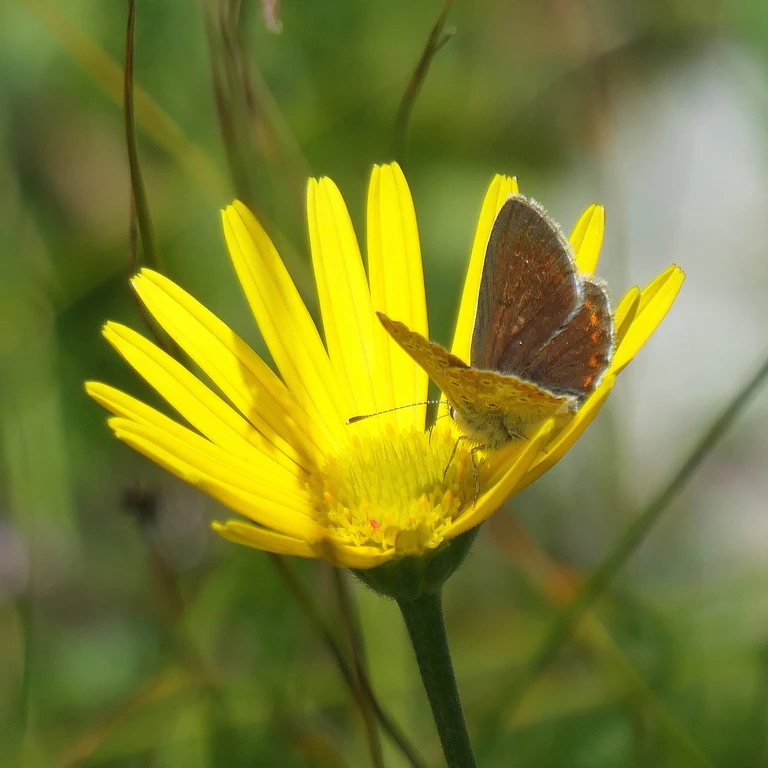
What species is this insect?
Aricia agestis/artaxerxes
